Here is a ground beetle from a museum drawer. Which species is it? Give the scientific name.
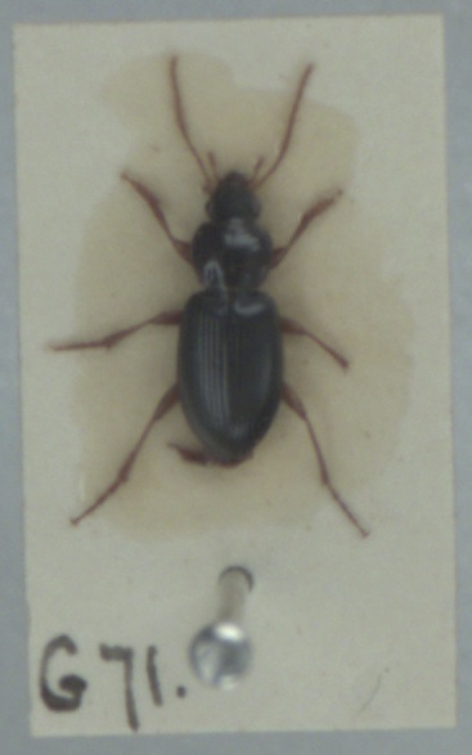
Synuchus vivalis
